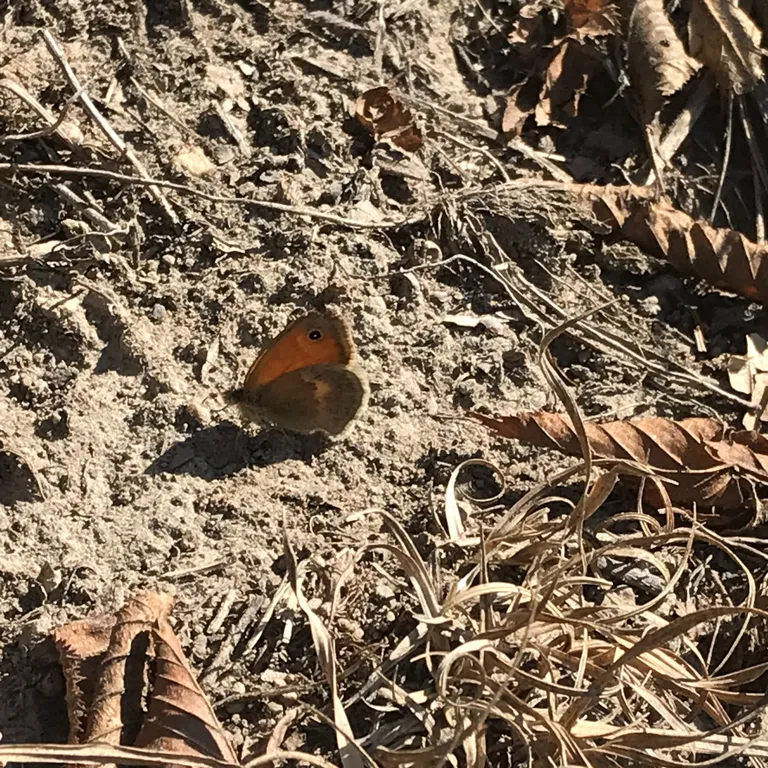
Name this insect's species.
Coenonympha pamphilus
